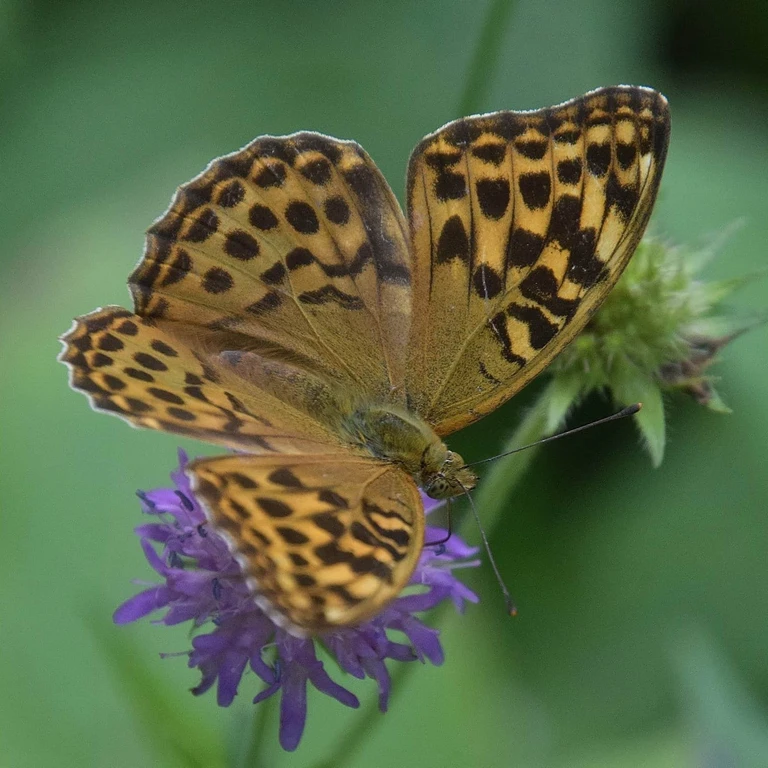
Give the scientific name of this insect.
Argynnis paphia
